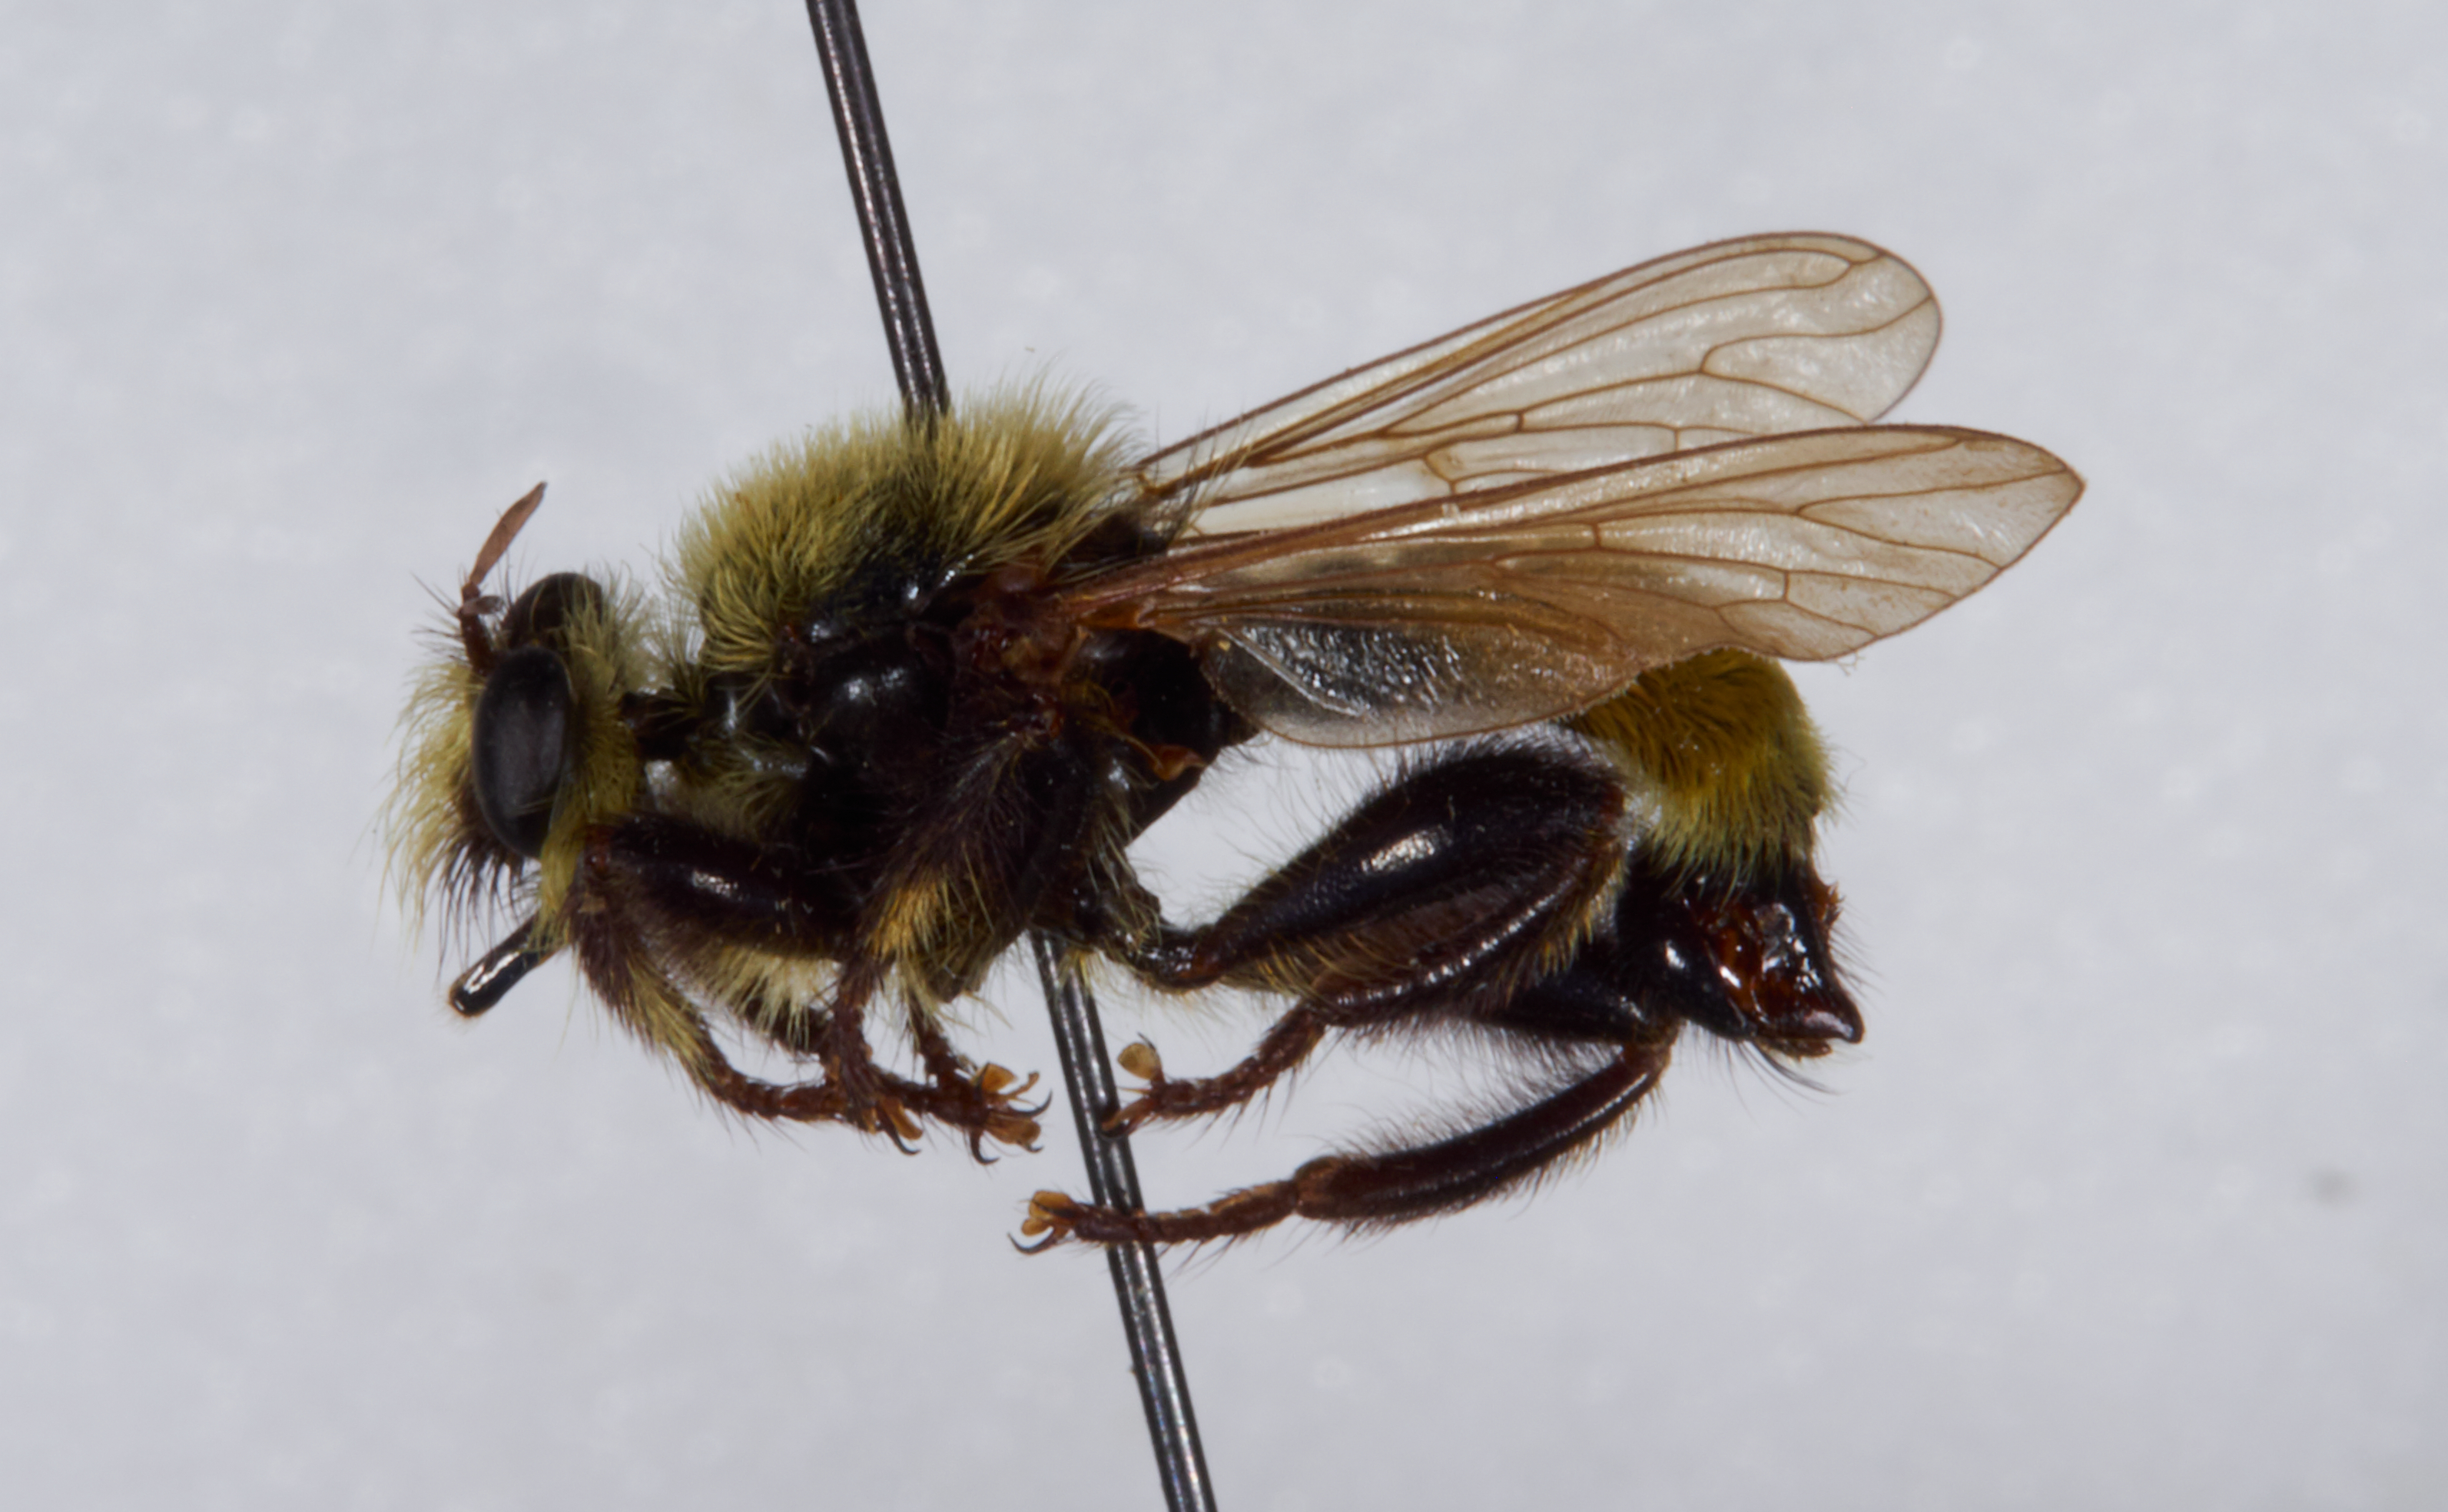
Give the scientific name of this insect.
Laphria royalensis
